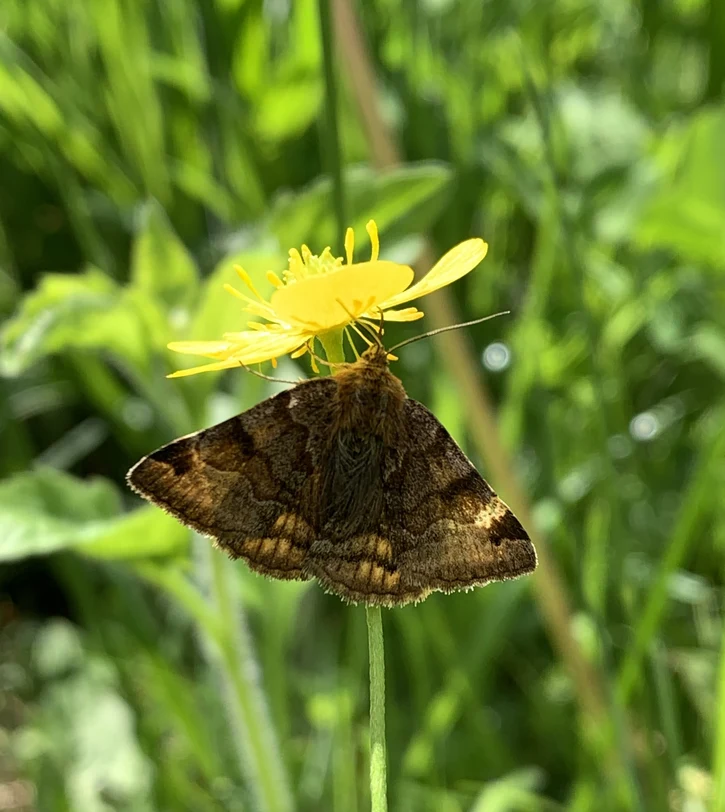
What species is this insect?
Euclidia glyphica
